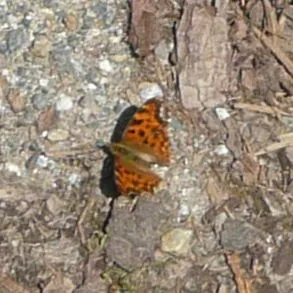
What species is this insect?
Polygonia c-album
